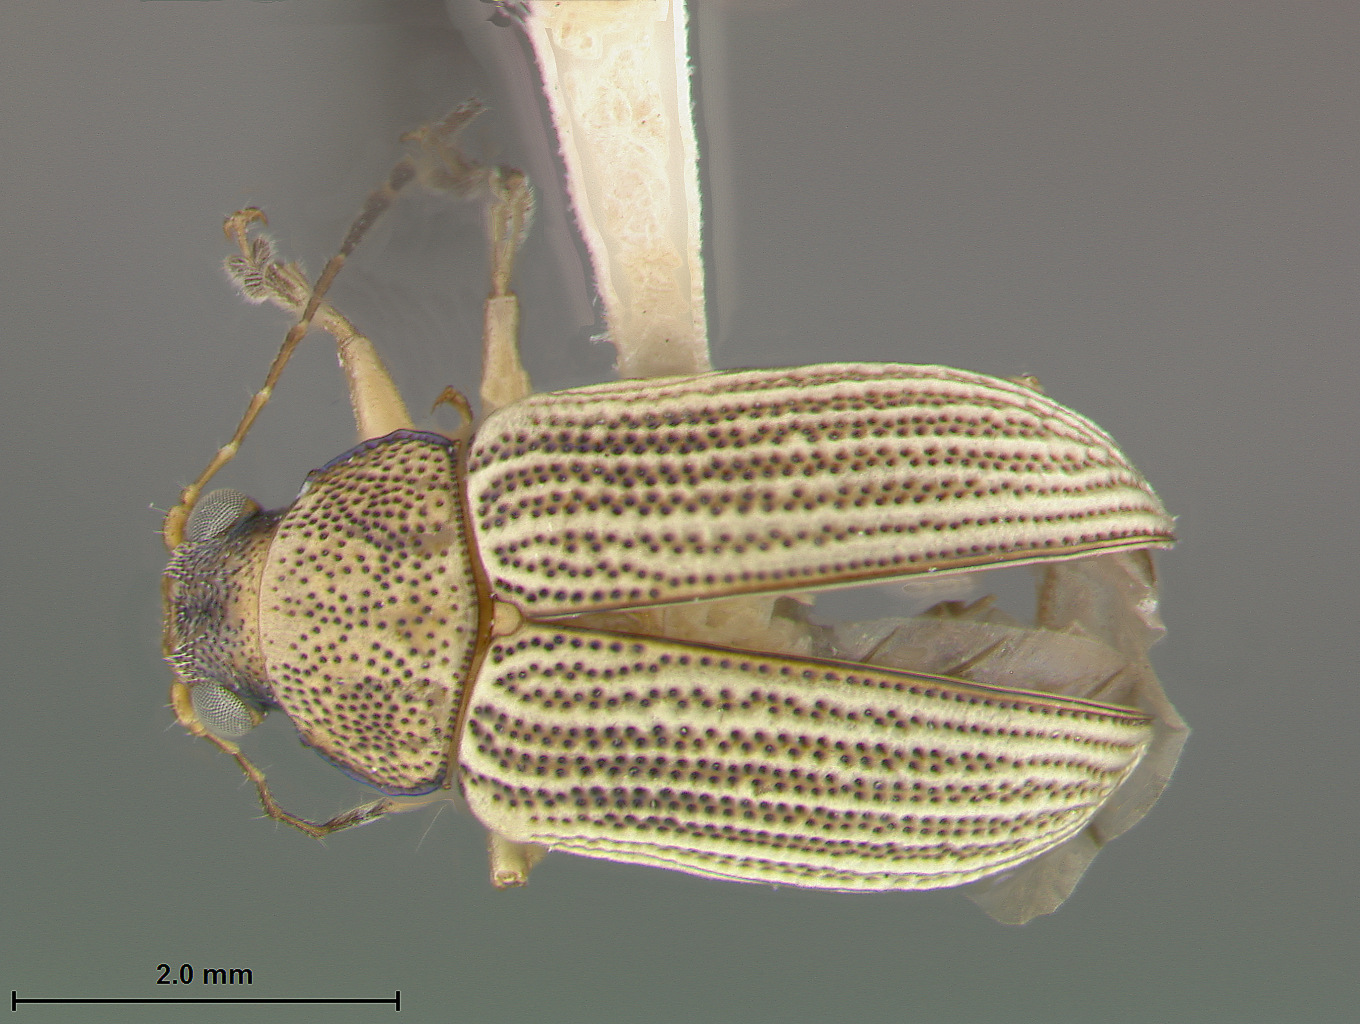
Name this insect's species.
Colaspis chloropsis
